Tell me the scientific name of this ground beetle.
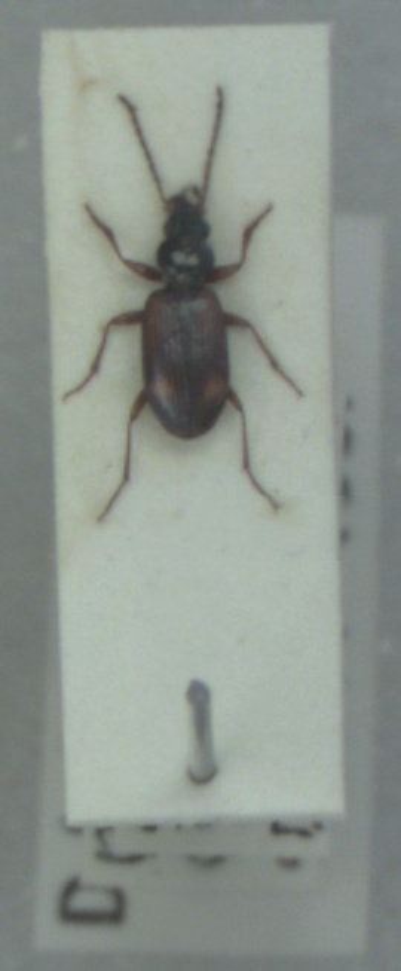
Bembidion saxatile
